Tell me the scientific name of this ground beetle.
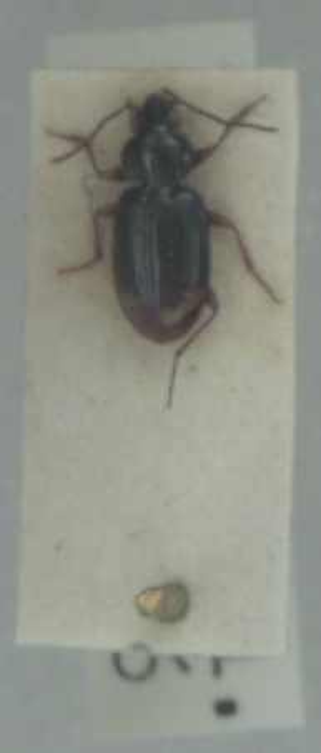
Bembidion biguttatum
